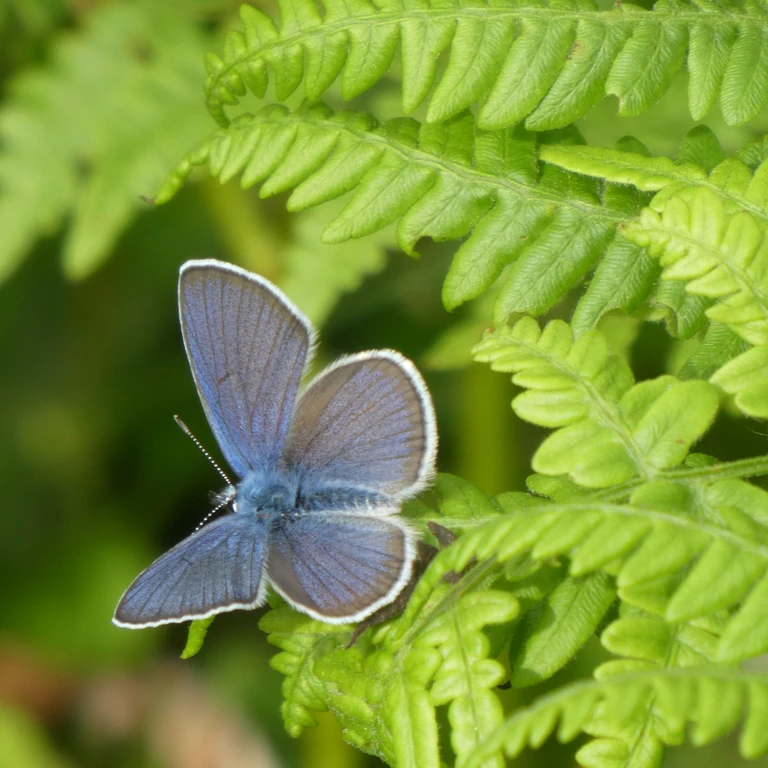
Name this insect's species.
Cyaniris semiargus
